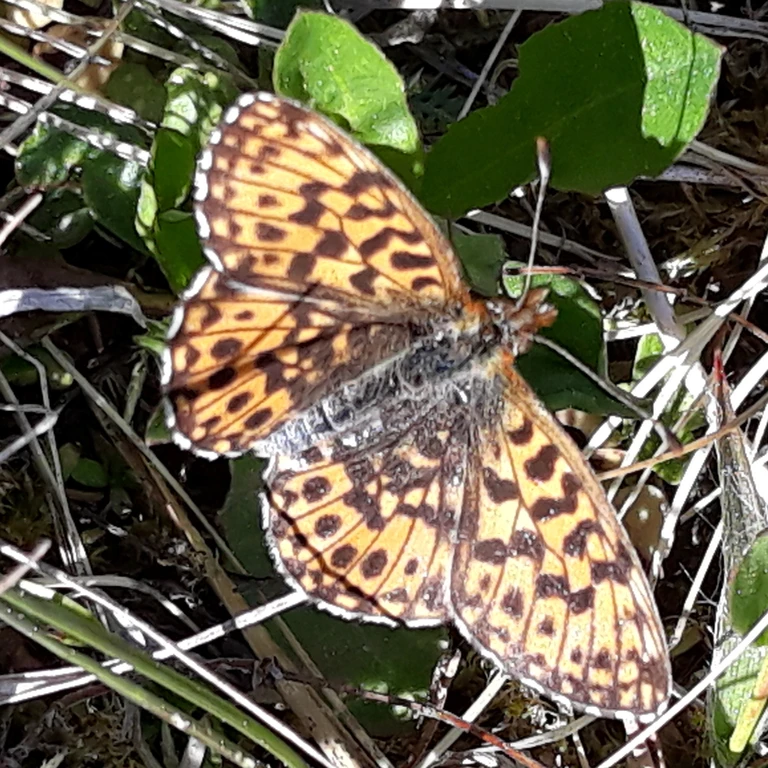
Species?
Boloria dia
